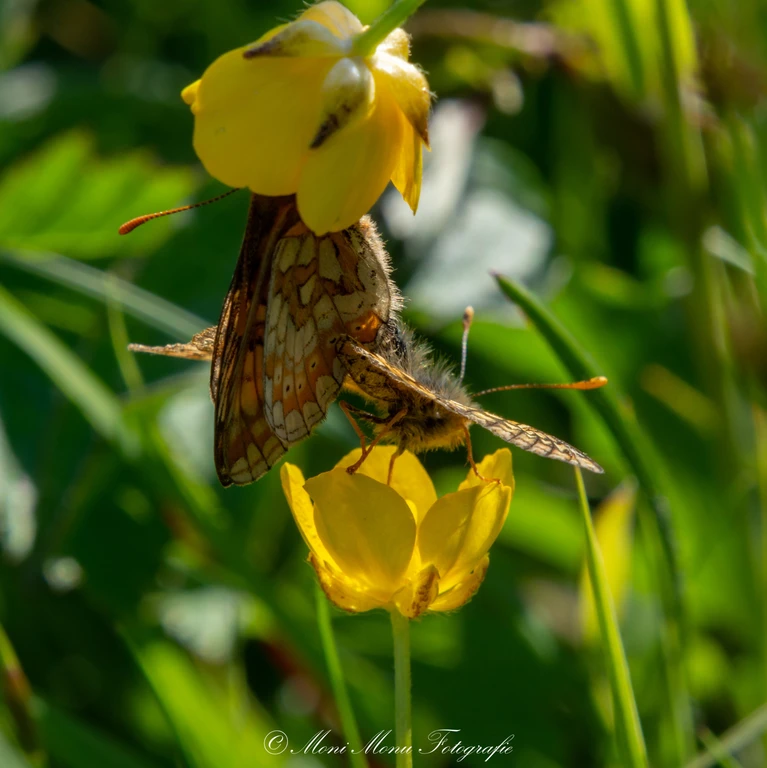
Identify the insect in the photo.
Euphydryas aurinia
